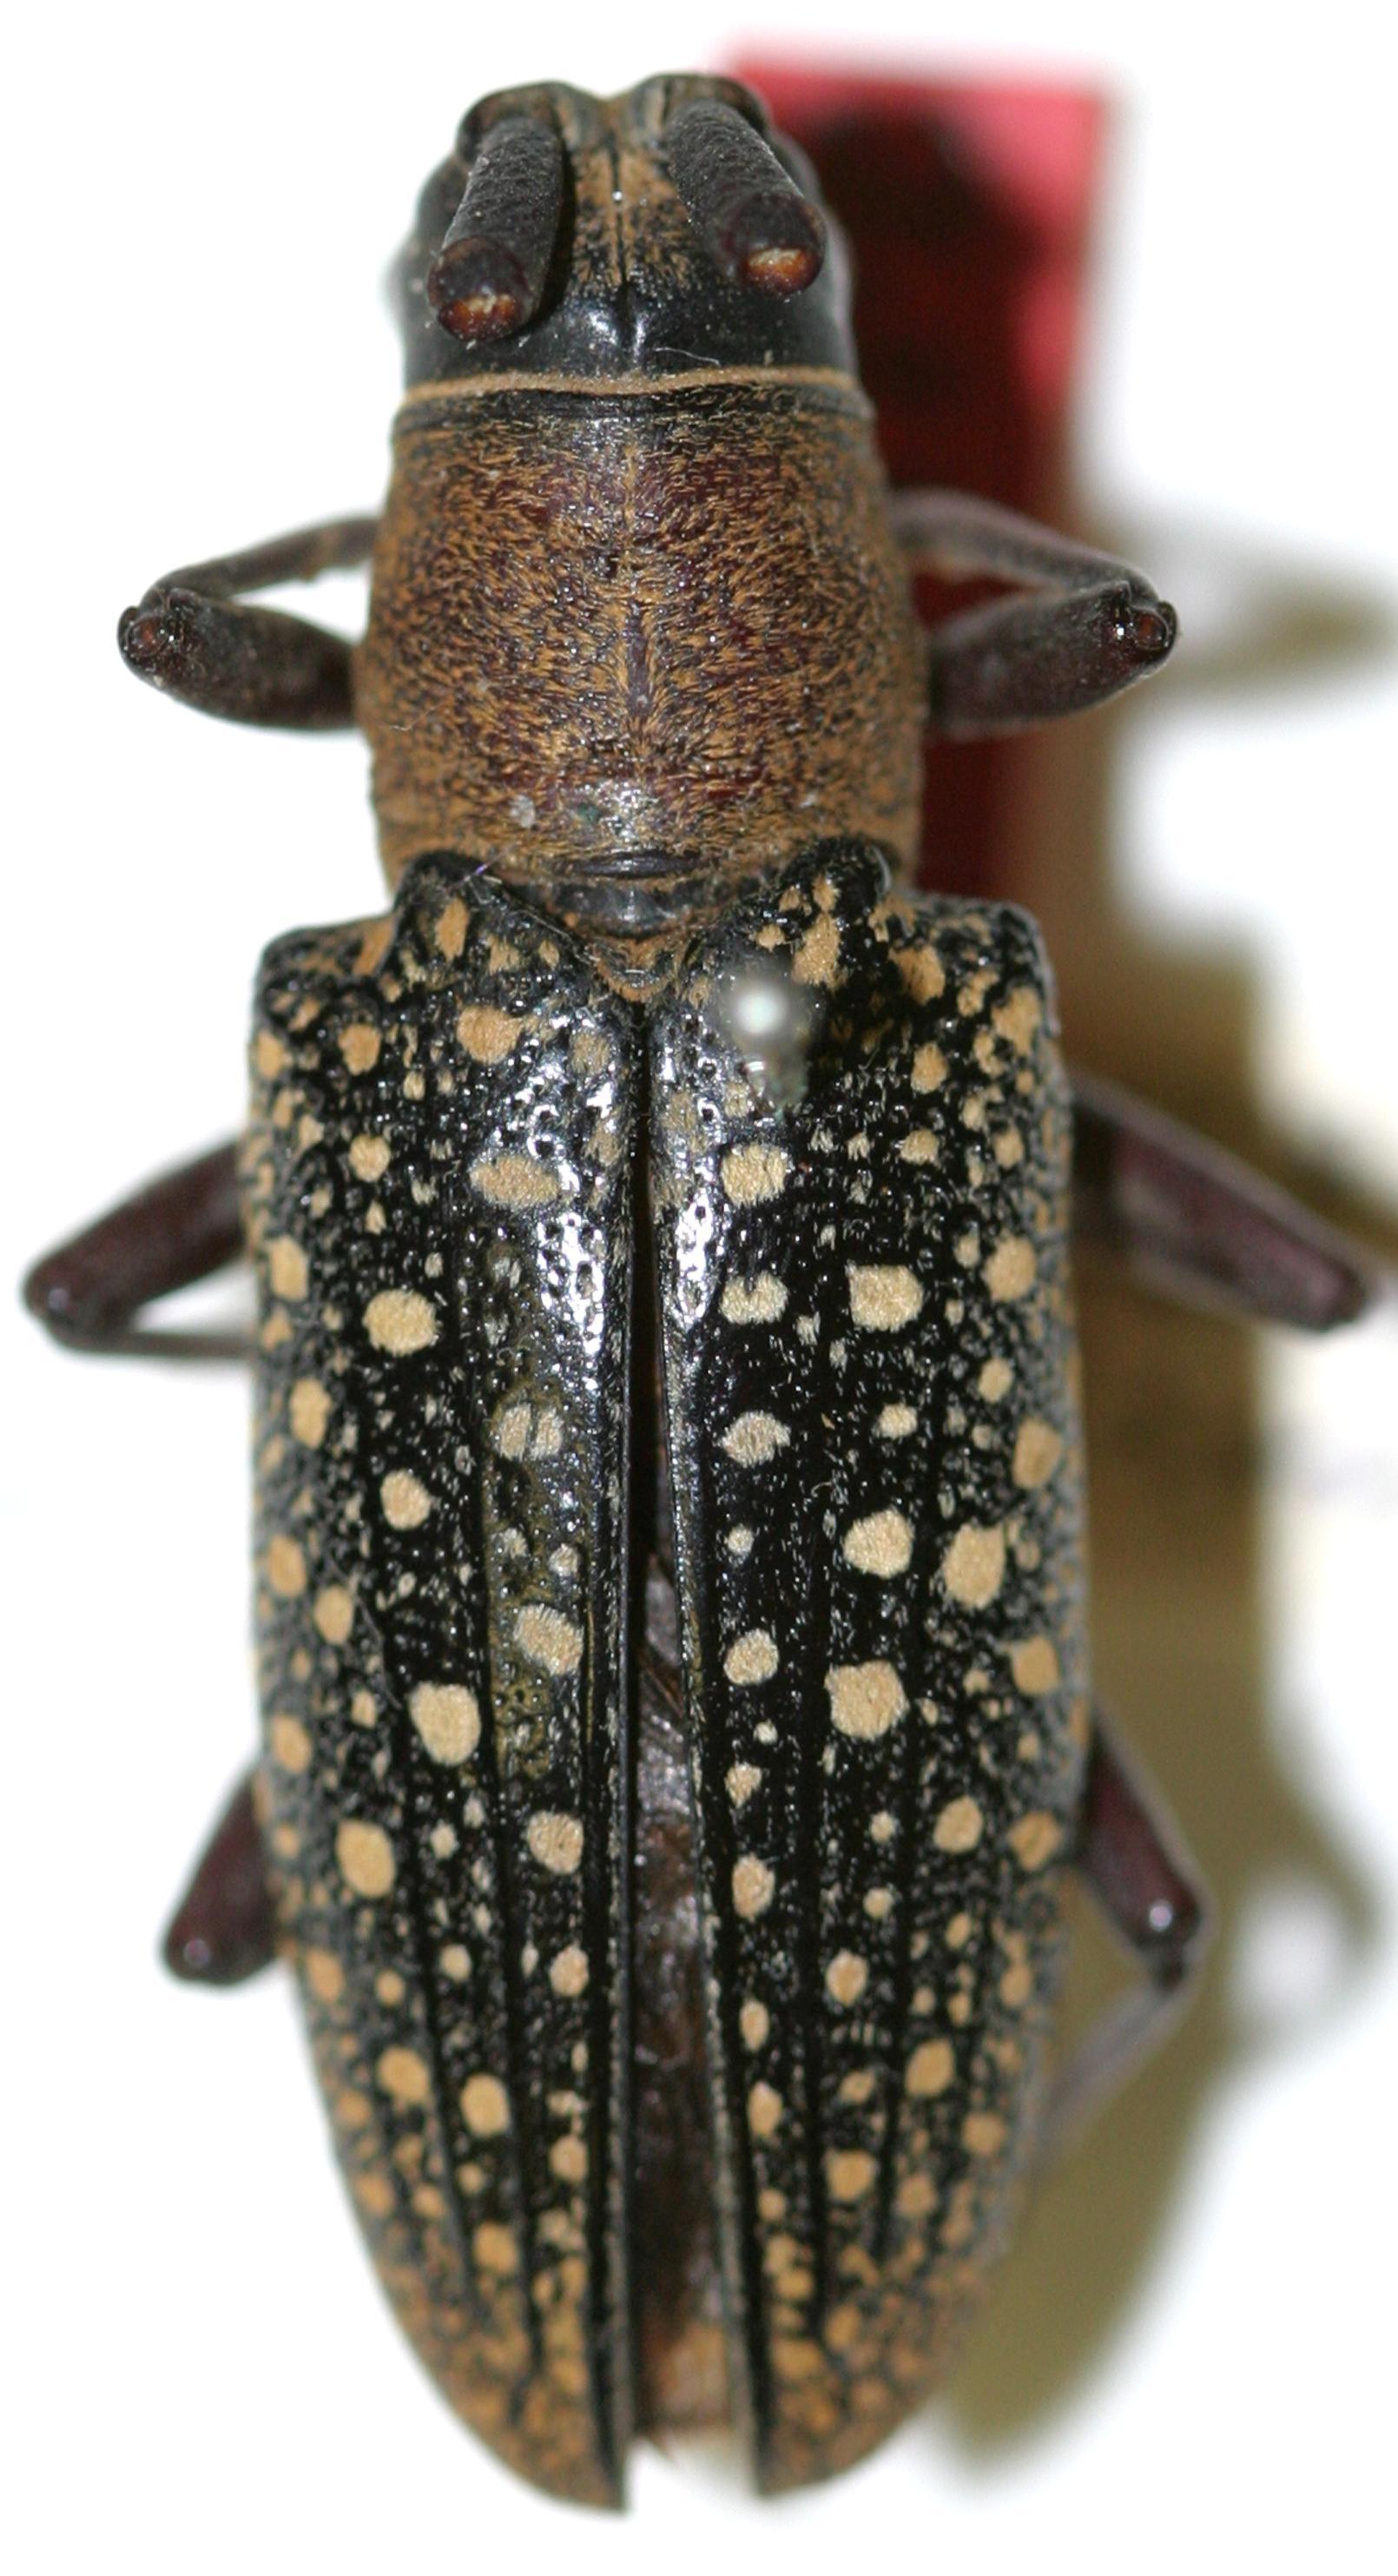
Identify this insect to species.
Pericycos strandi
